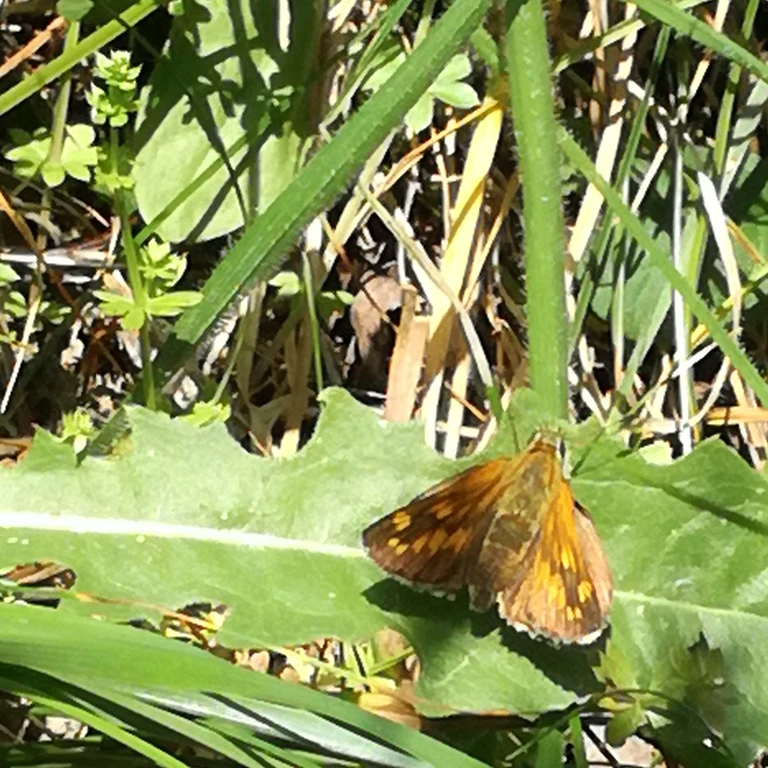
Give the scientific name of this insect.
Ochlodes sylvanus (also Ochlodes venata)
